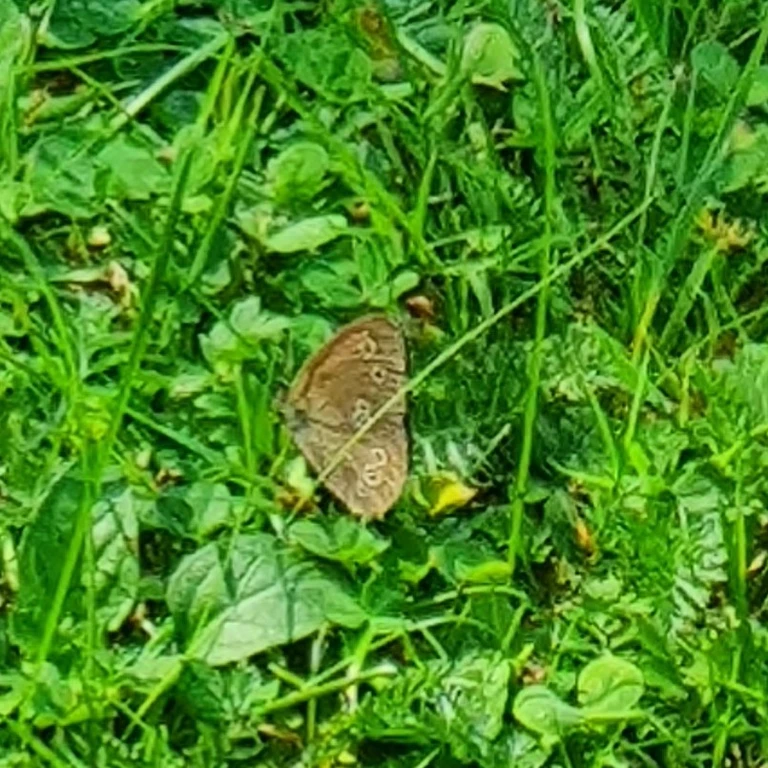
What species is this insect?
Aphantopus hyperantus
